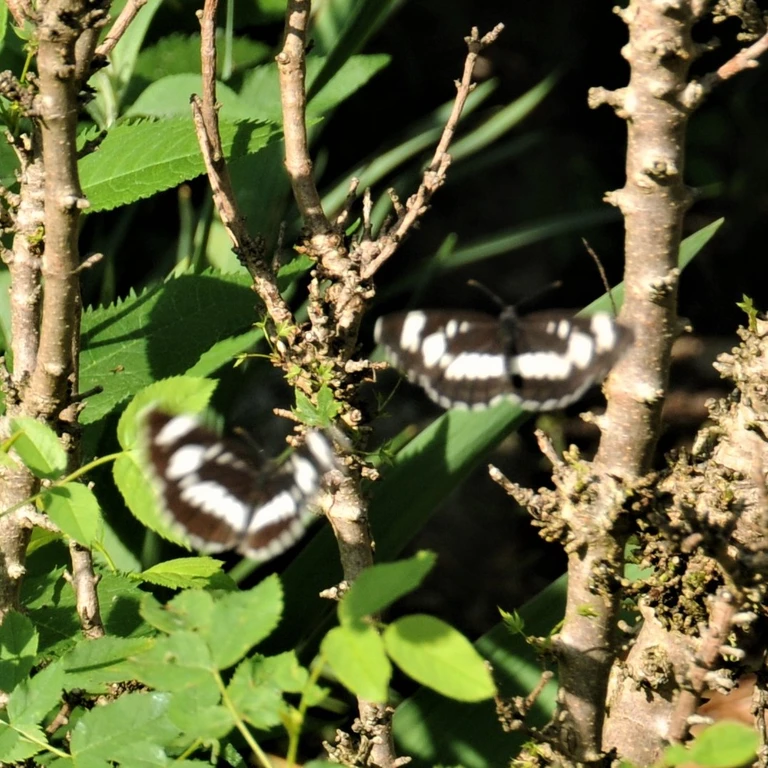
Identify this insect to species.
Neptis rivularis
